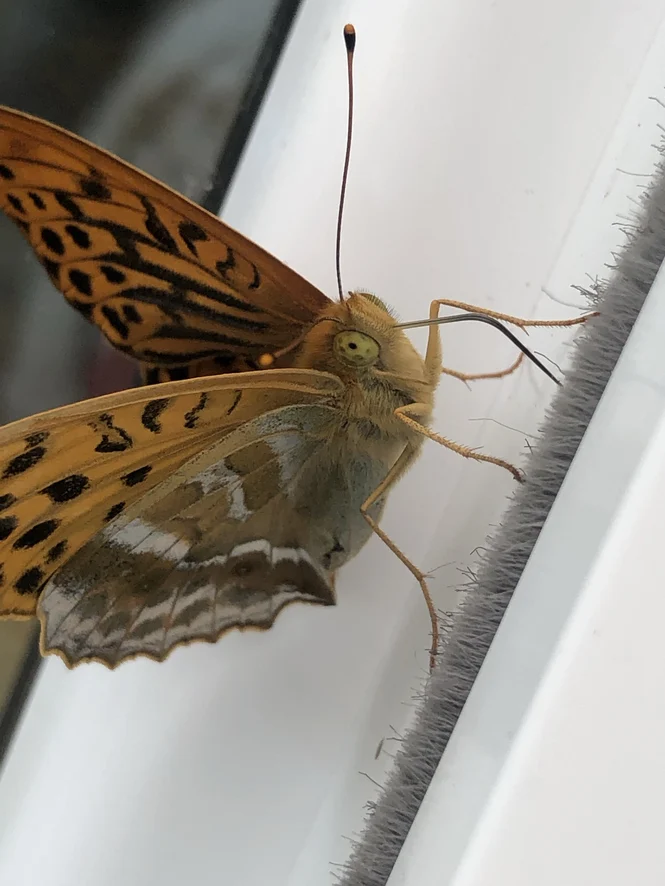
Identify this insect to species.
Argynnis paphia
